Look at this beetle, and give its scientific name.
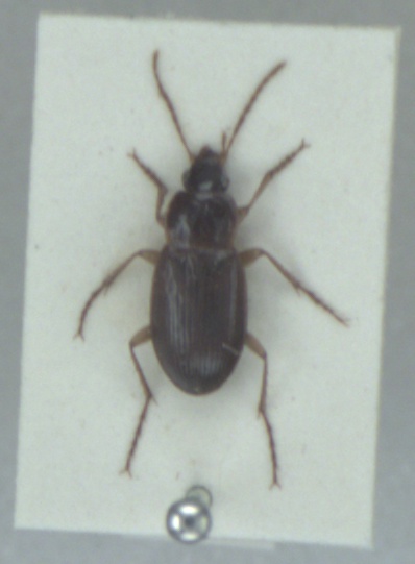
Calathus mollis
